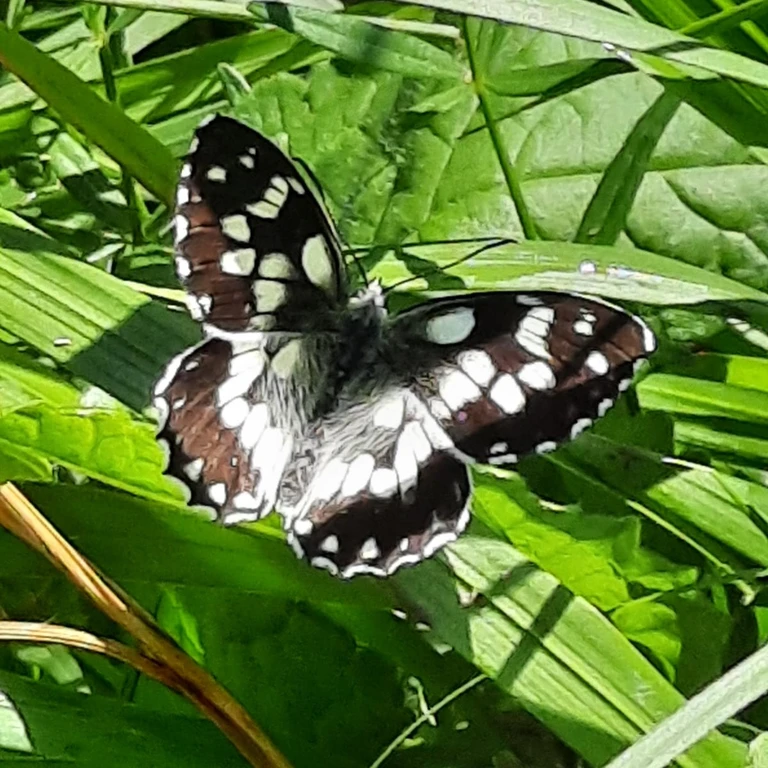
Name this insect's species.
Melanargia galathea
